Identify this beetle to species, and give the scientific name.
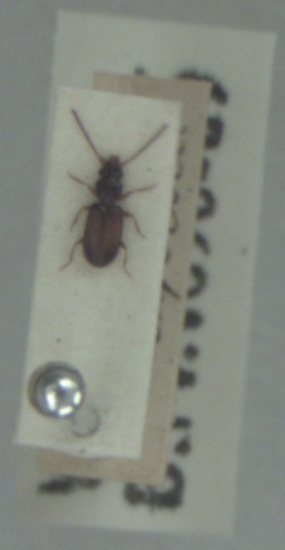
Perileptus areolatus
